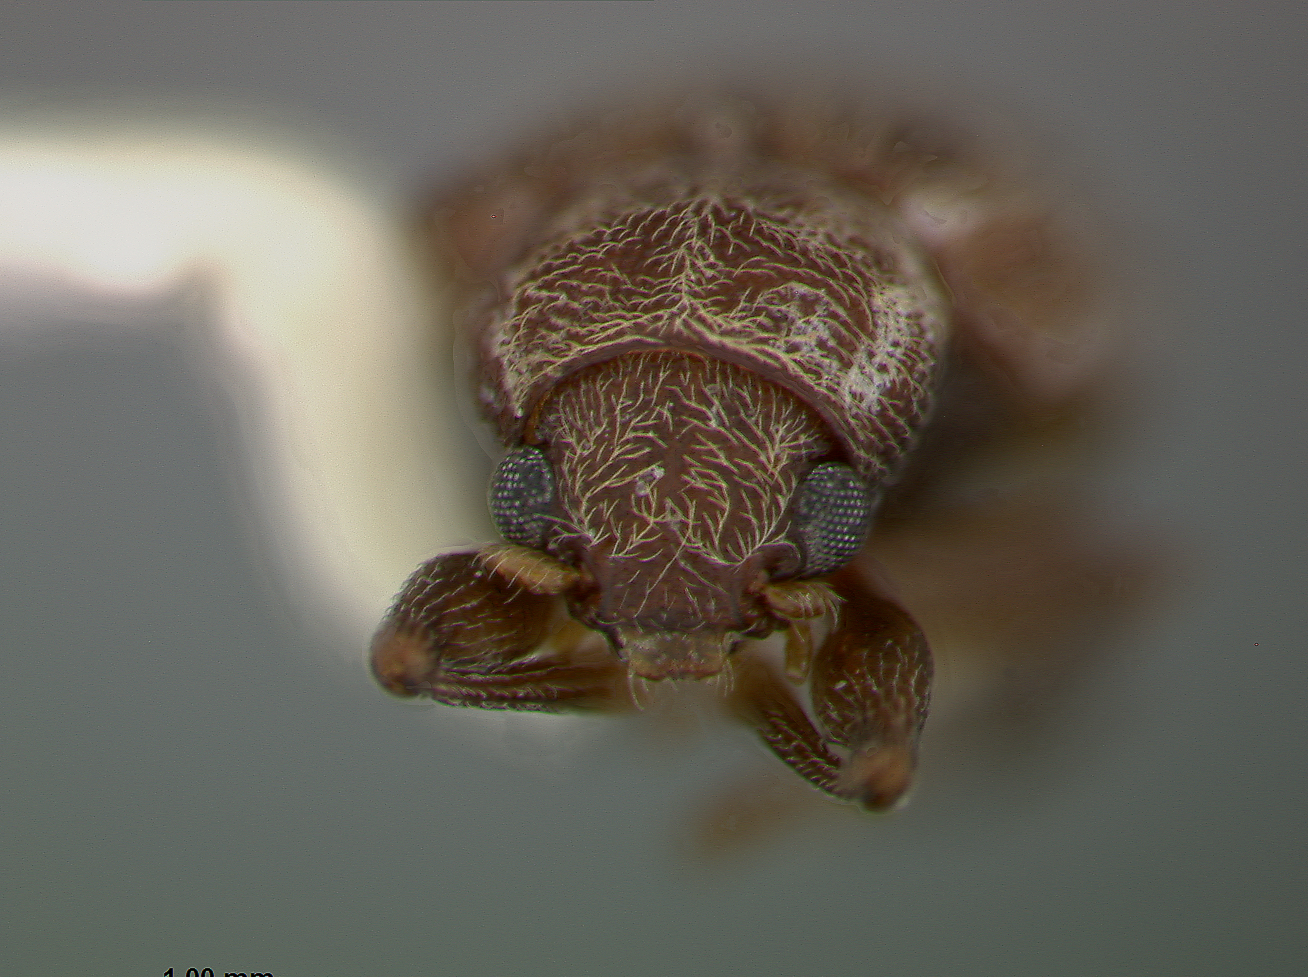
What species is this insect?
Xanthonia decemnotata
